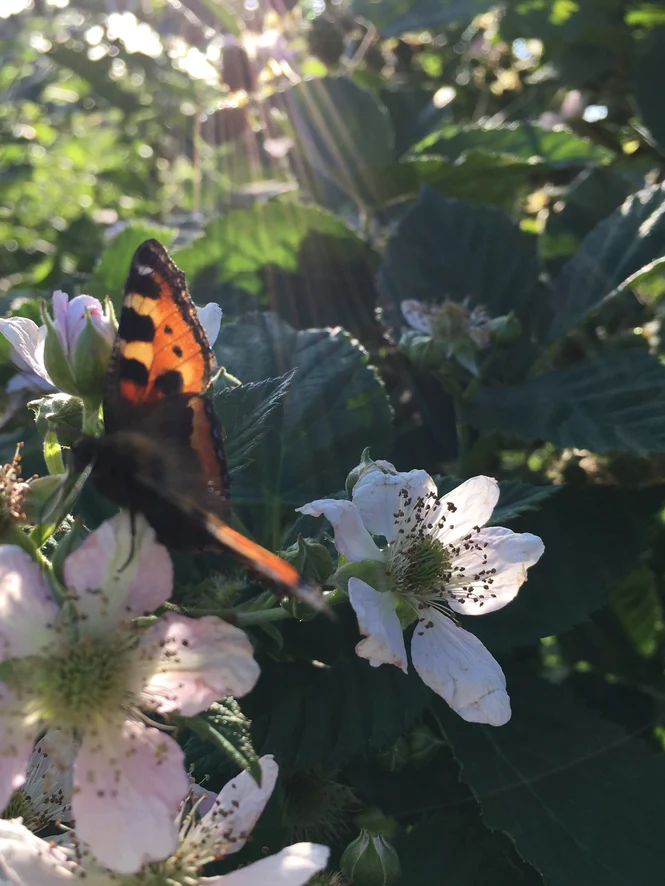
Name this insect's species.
Aglais urticae
